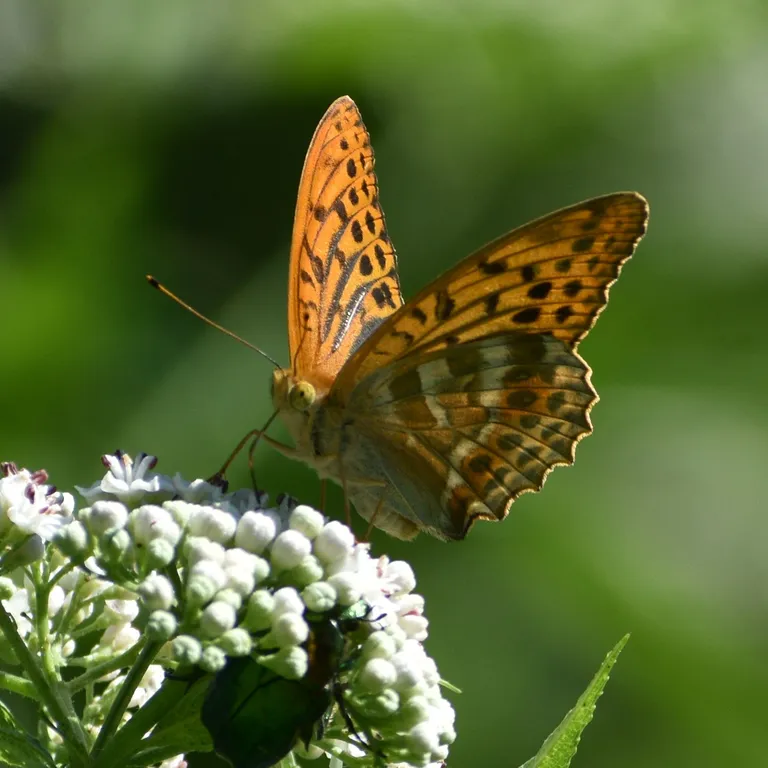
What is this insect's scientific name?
Argynnis paphia
